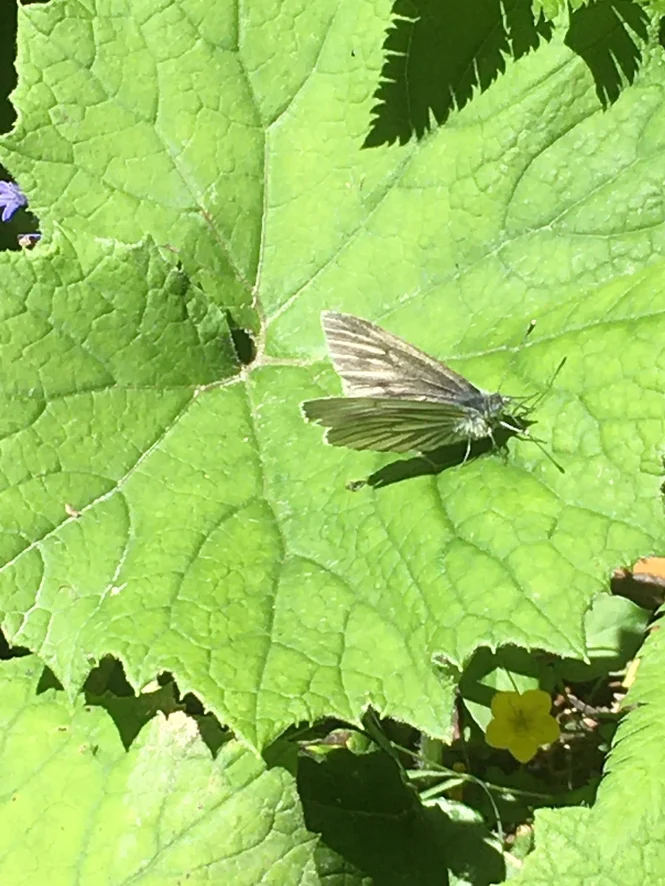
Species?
Pieris bryoniae
